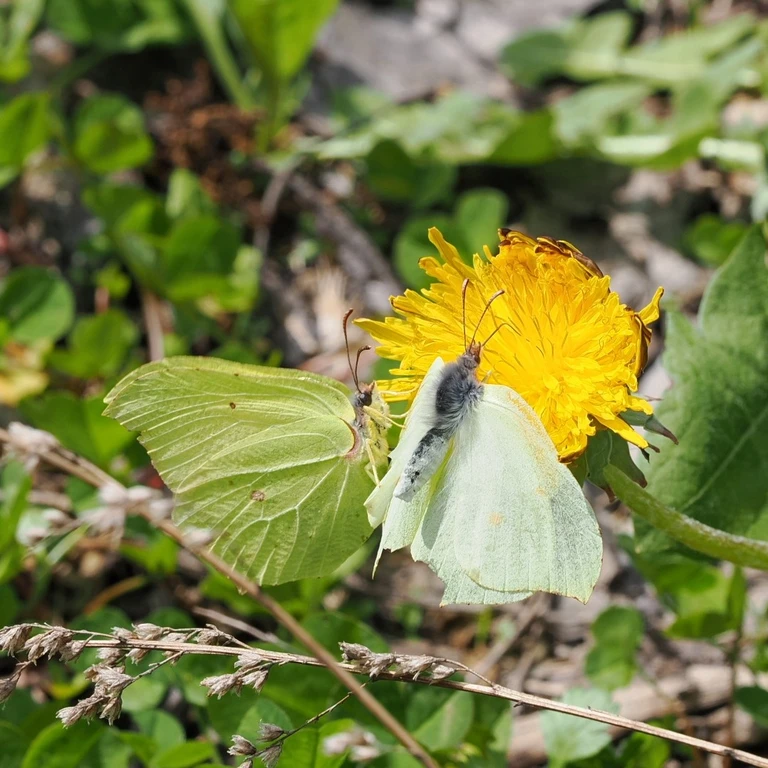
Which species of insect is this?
Gonepteryx rhamni
